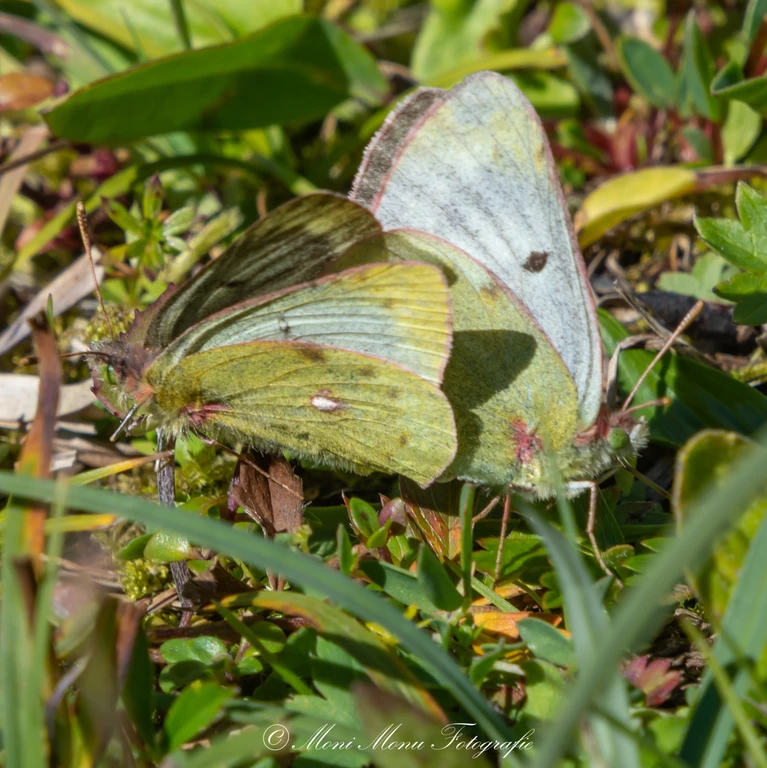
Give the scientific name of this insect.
Colias phicomone
